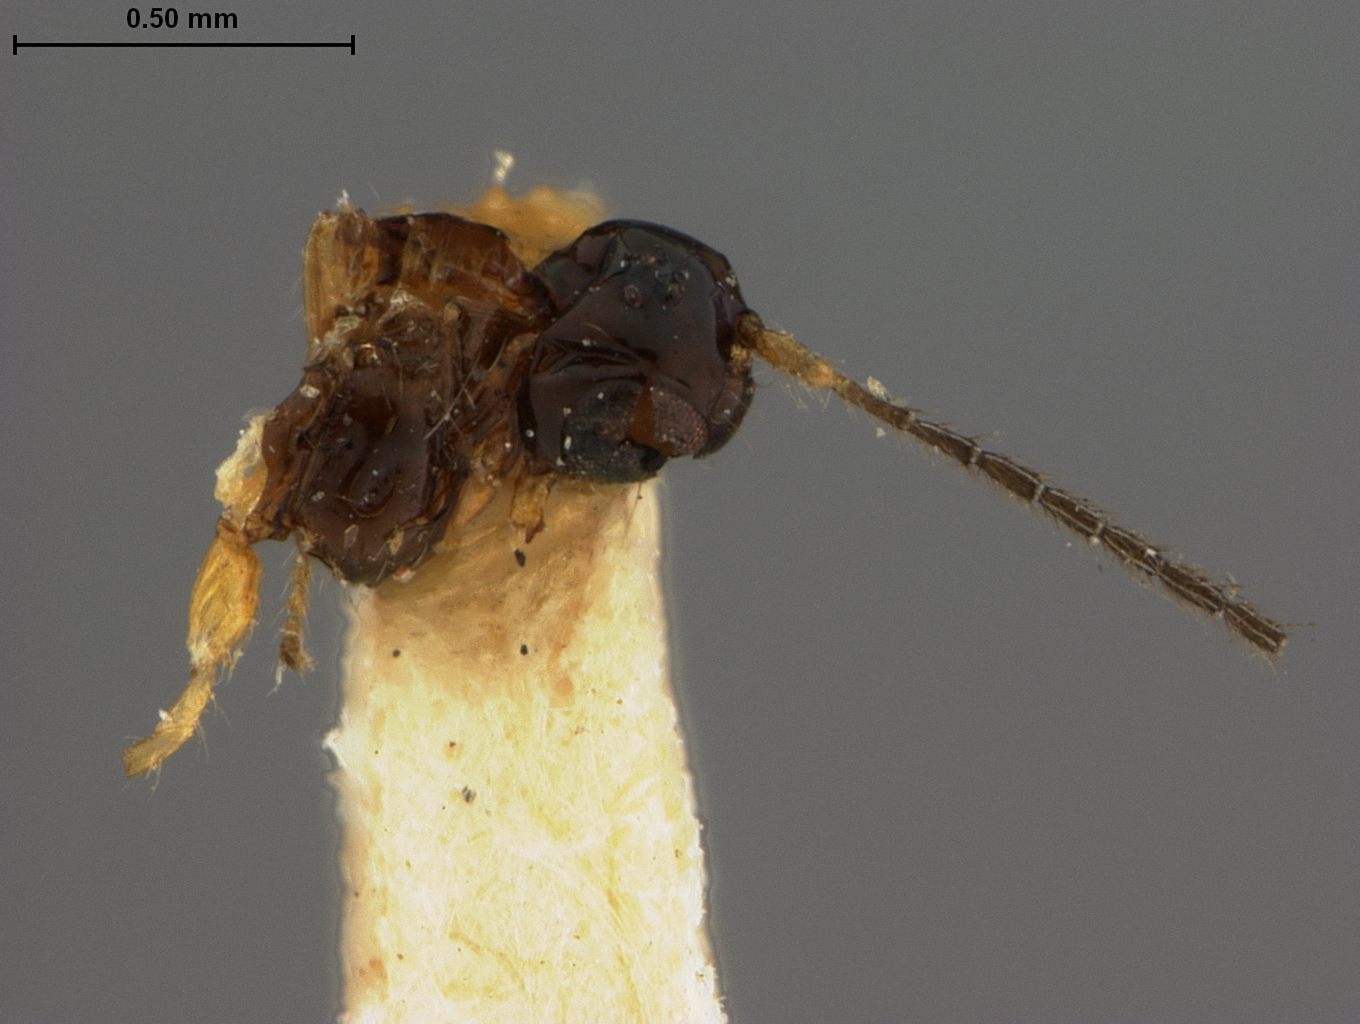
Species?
Aspilota ceylonica
